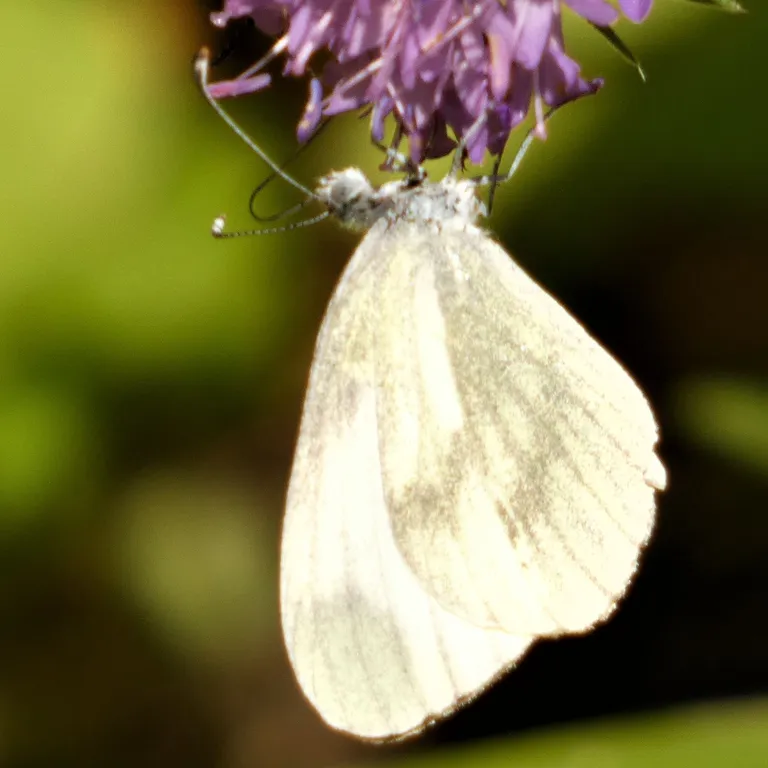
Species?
Leptidea sinapis/juvernica
